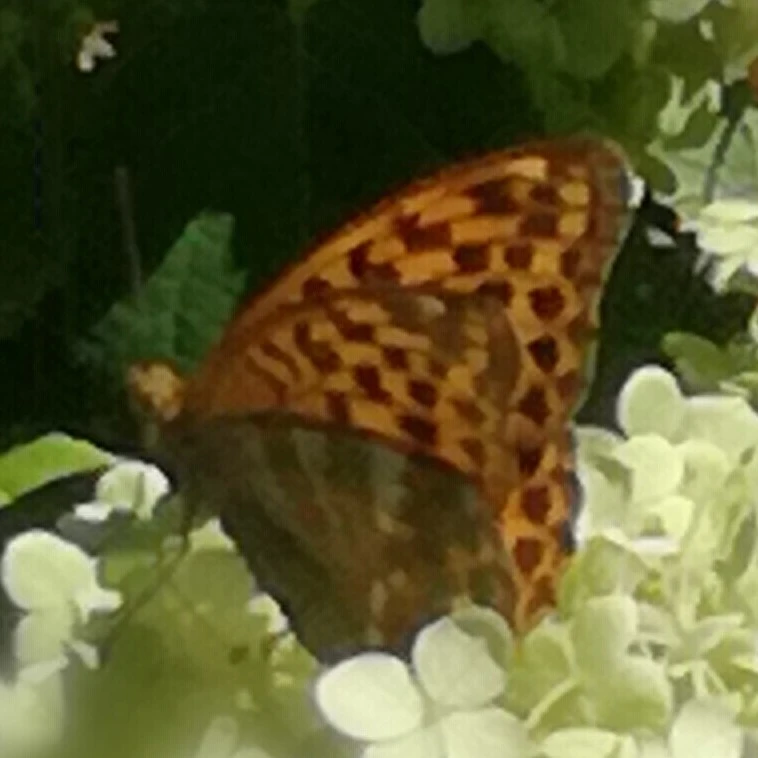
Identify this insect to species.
Argynnis paphia
